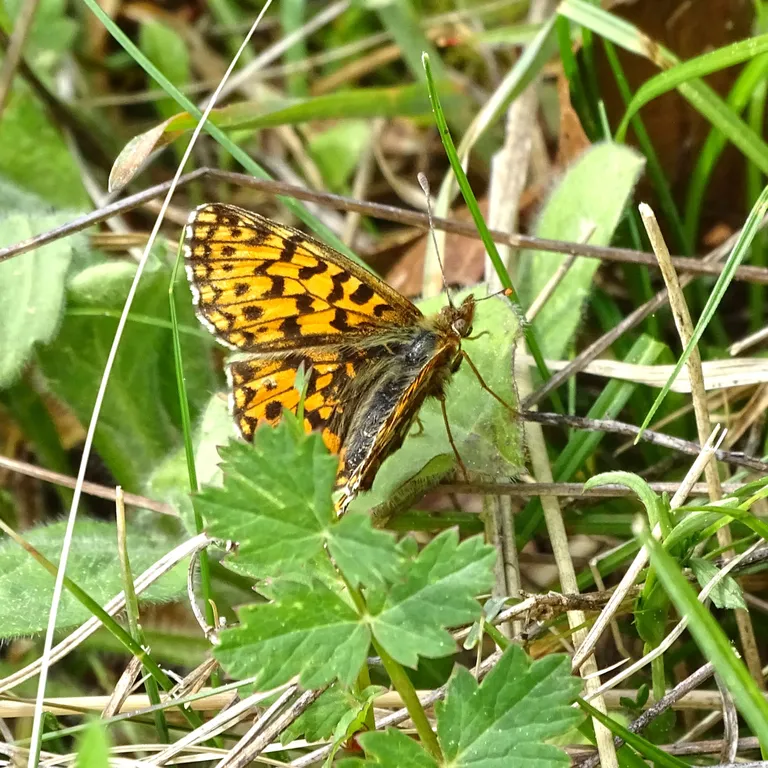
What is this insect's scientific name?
Boloria dia
